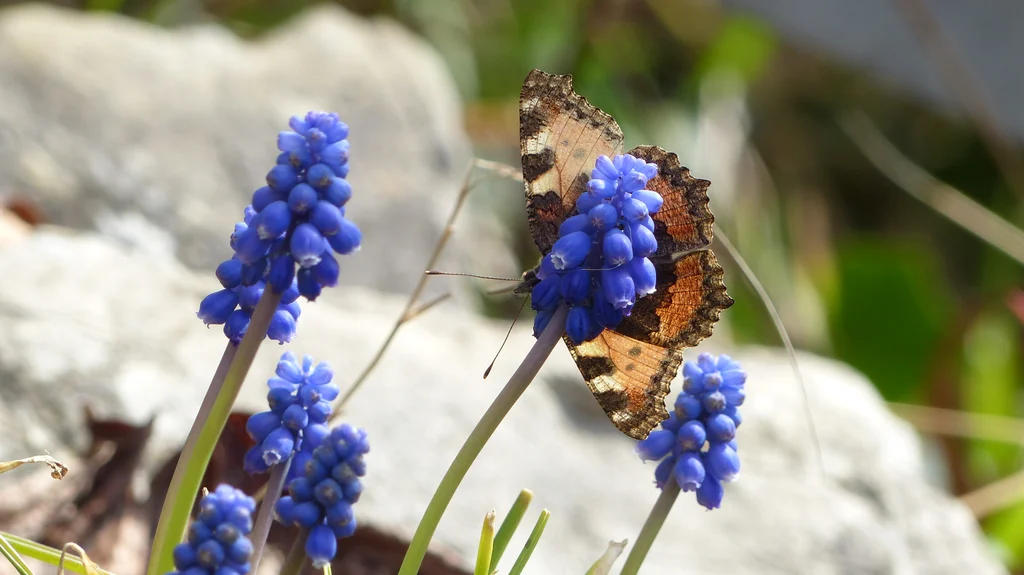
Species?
Aglais urticae
